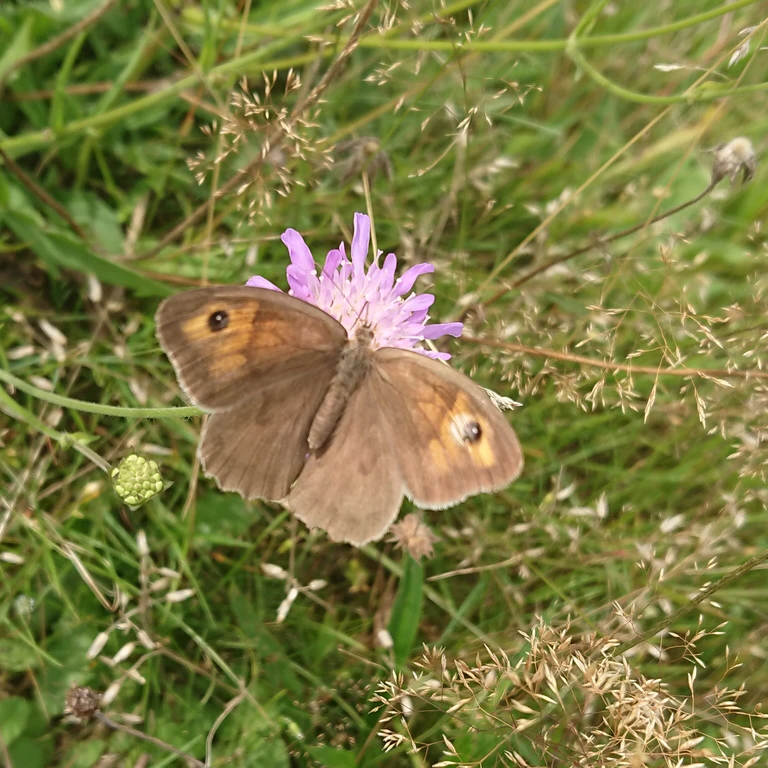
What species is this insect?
Maniola jurtina
